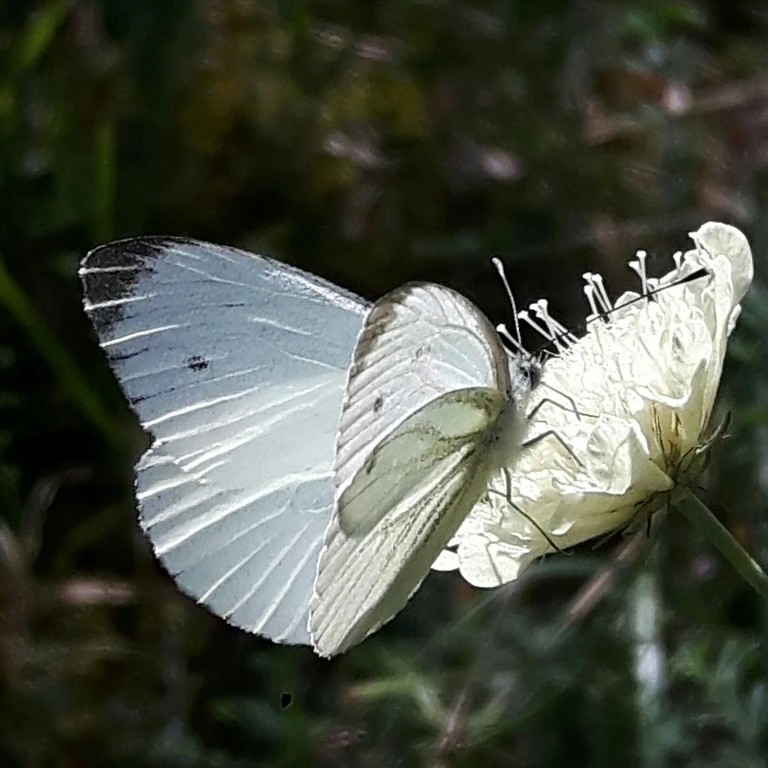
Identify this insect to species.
Pieris napi
